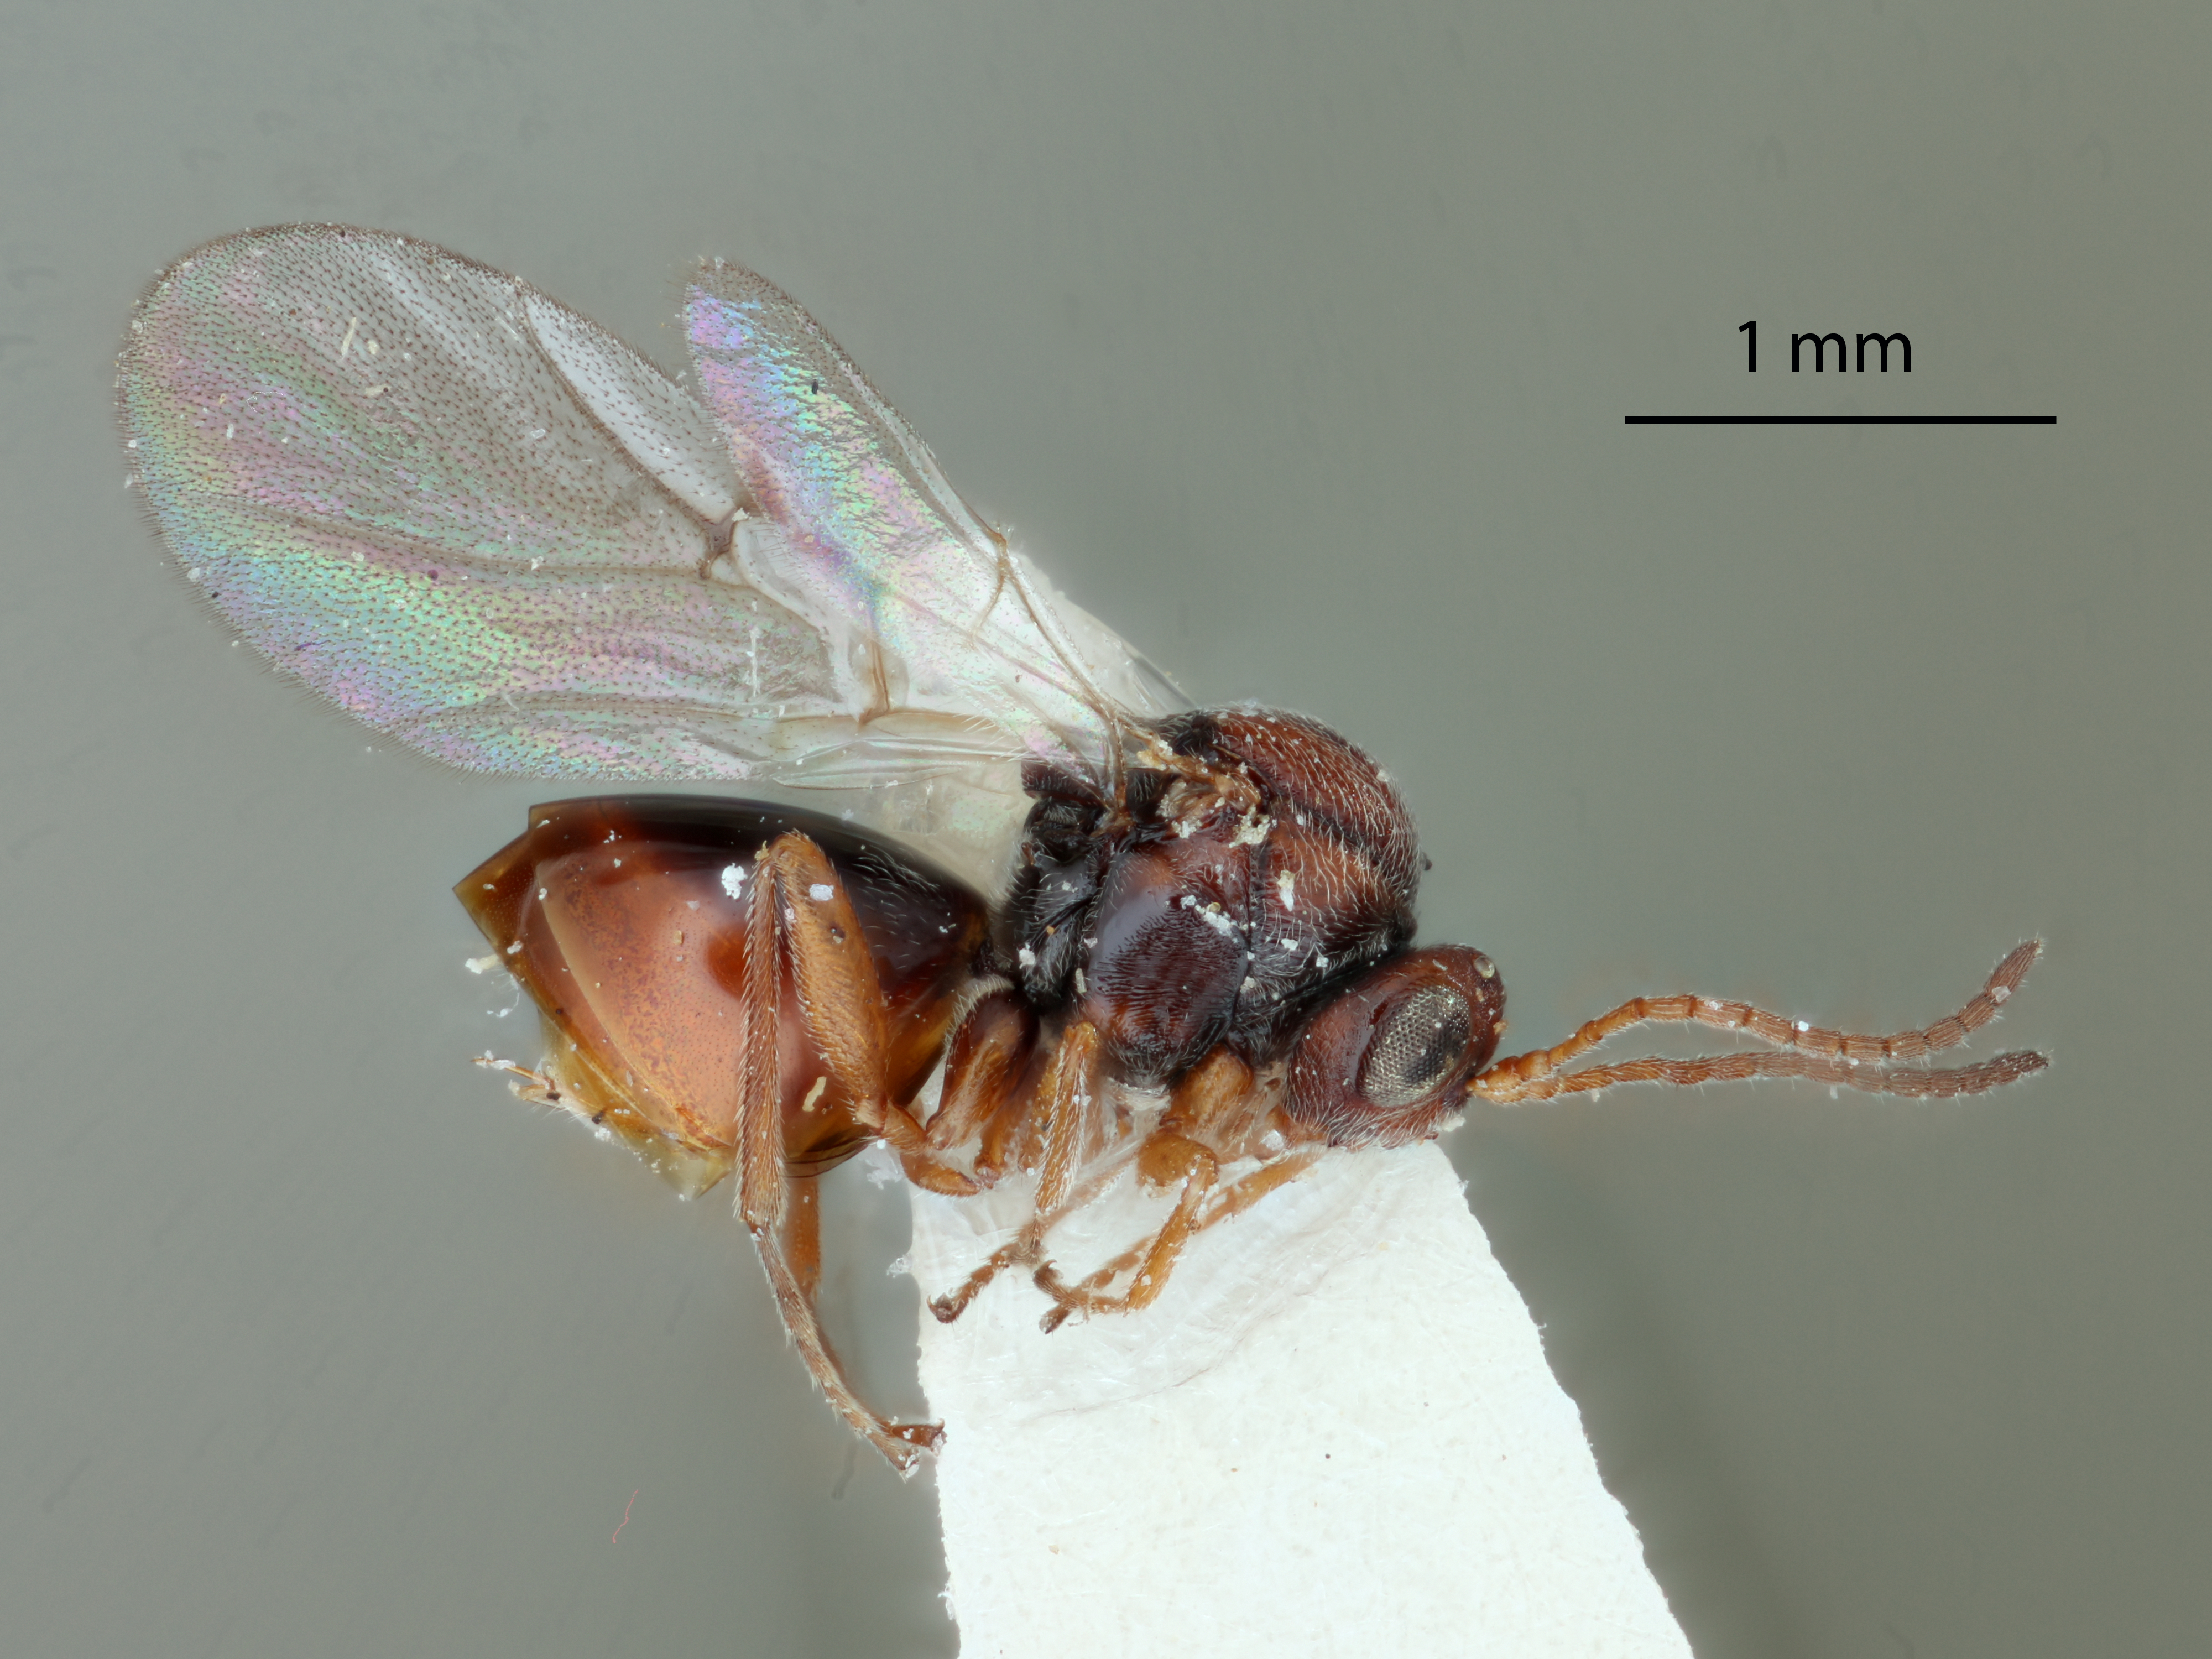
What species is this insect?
Callirhytis cedros
